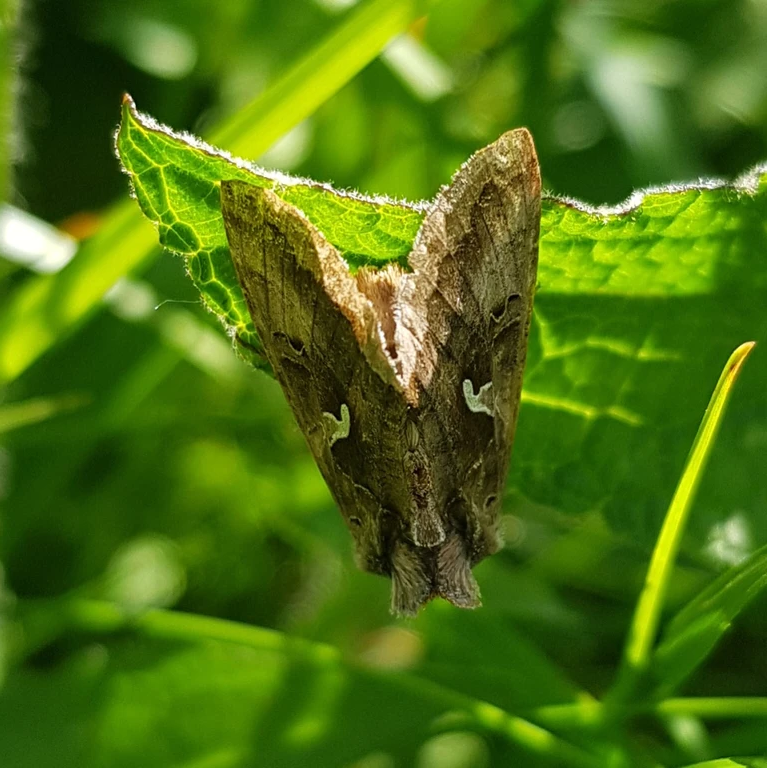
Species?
Autographa gamma
